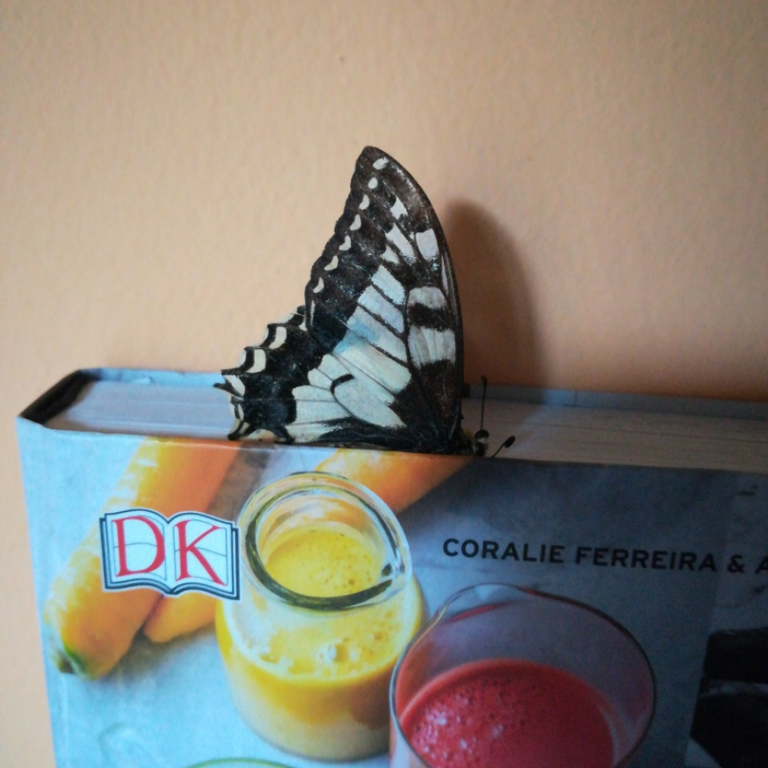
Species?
Papilio machaon
